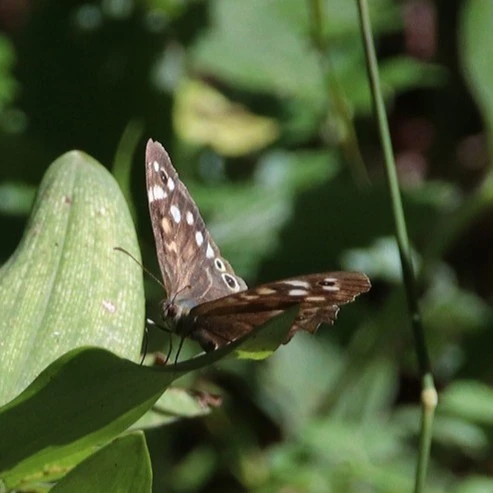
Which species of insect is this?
Pararge aegeria
